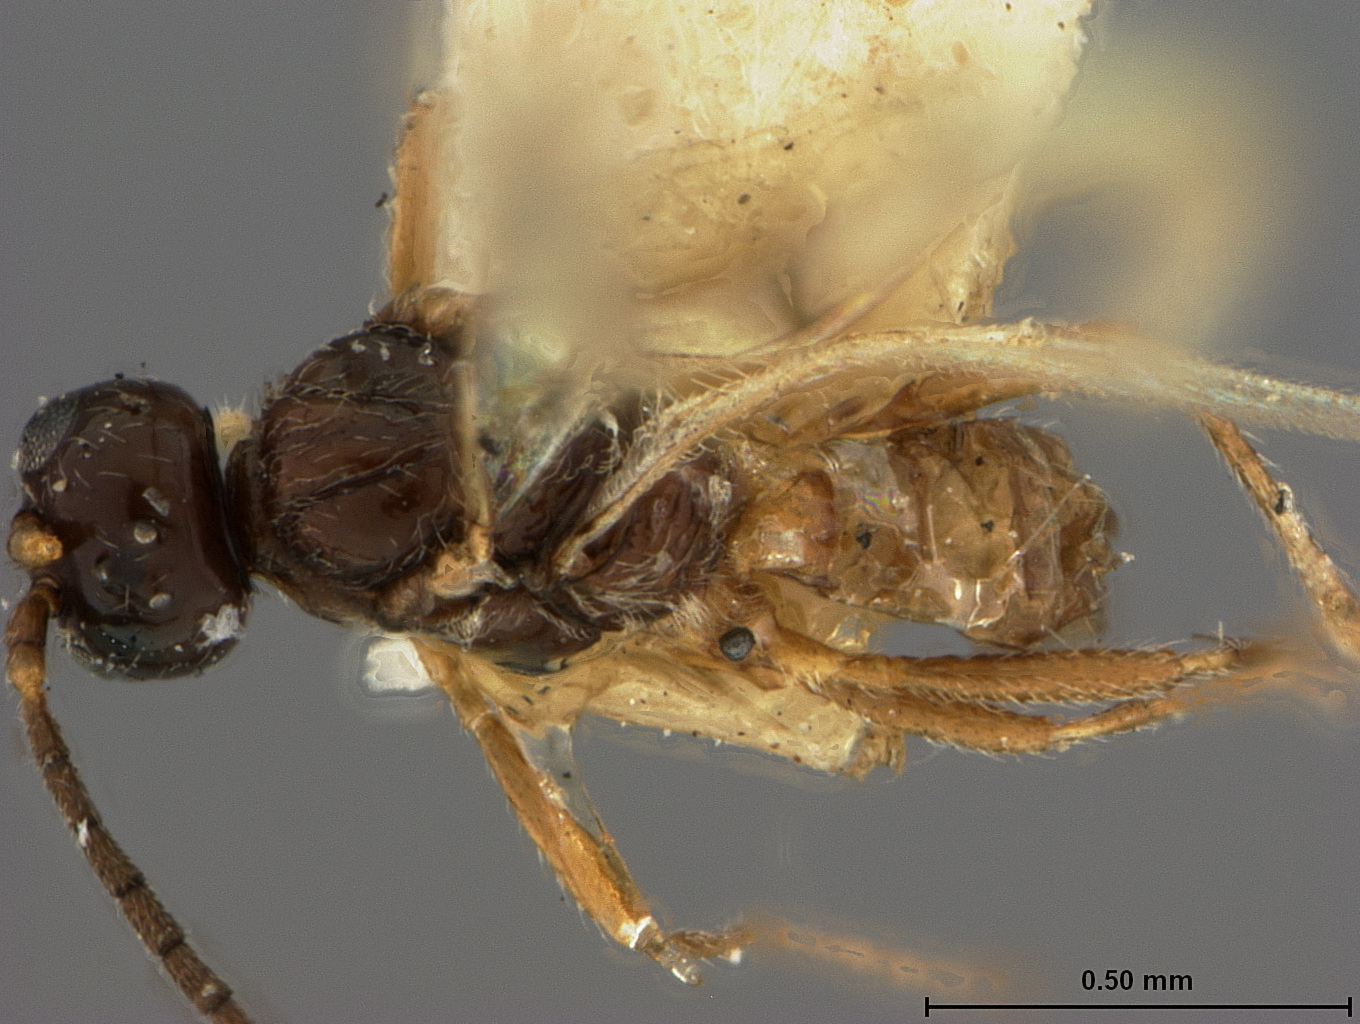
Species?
Diaeretus americanus
